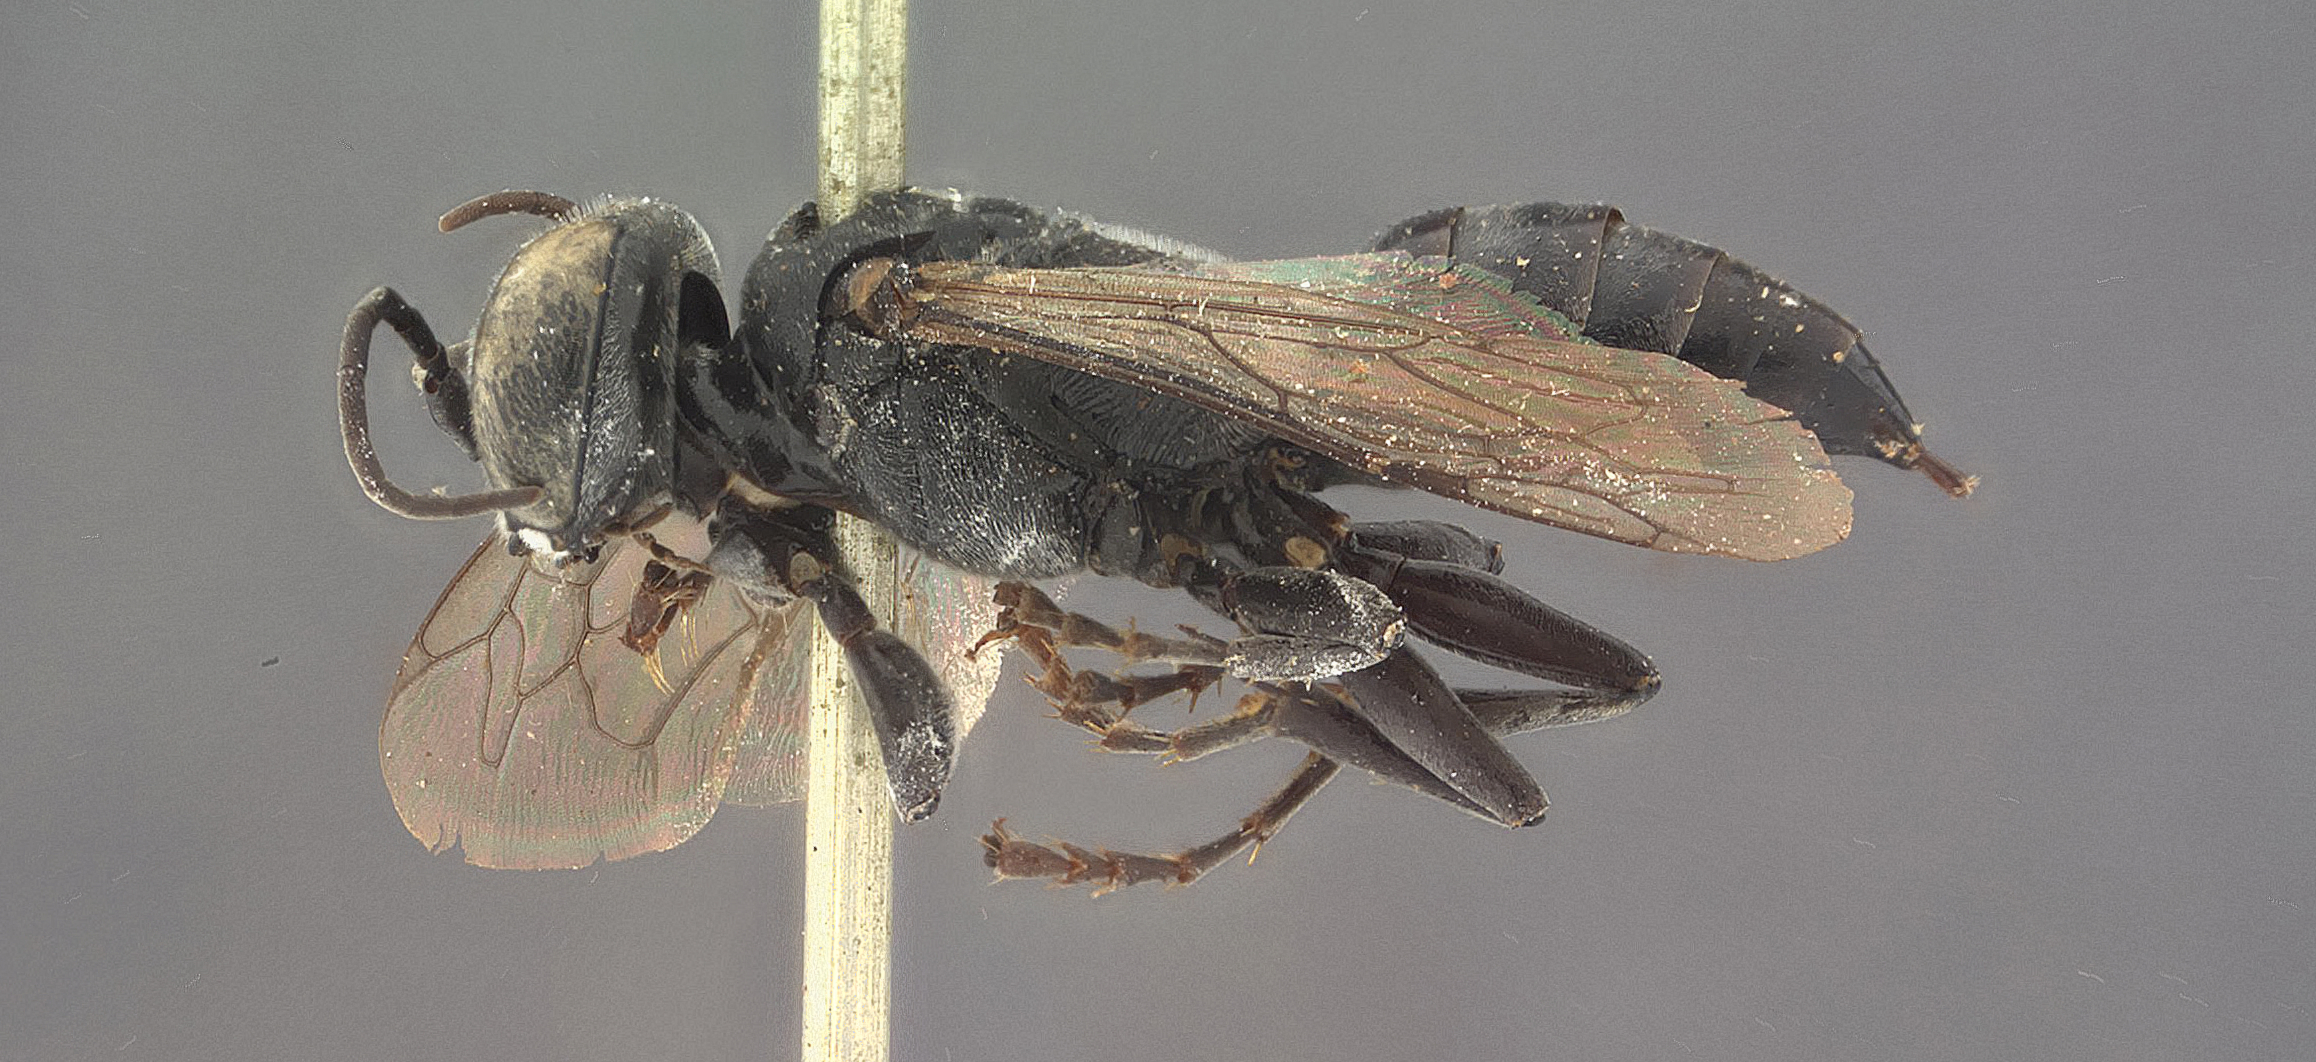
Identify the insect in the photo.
Tachysphex siitanus
